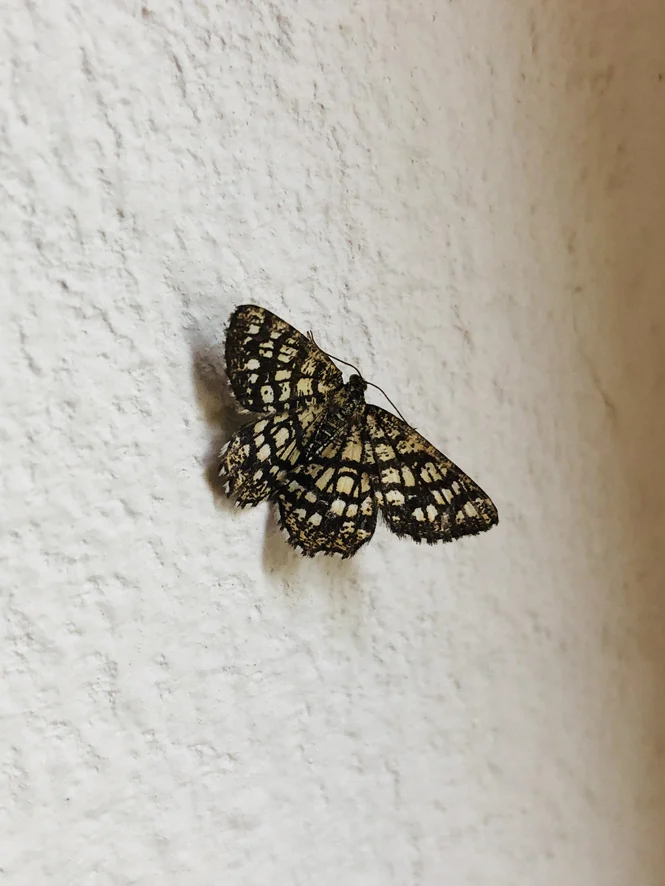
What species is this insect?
Chiasmia clathrata
